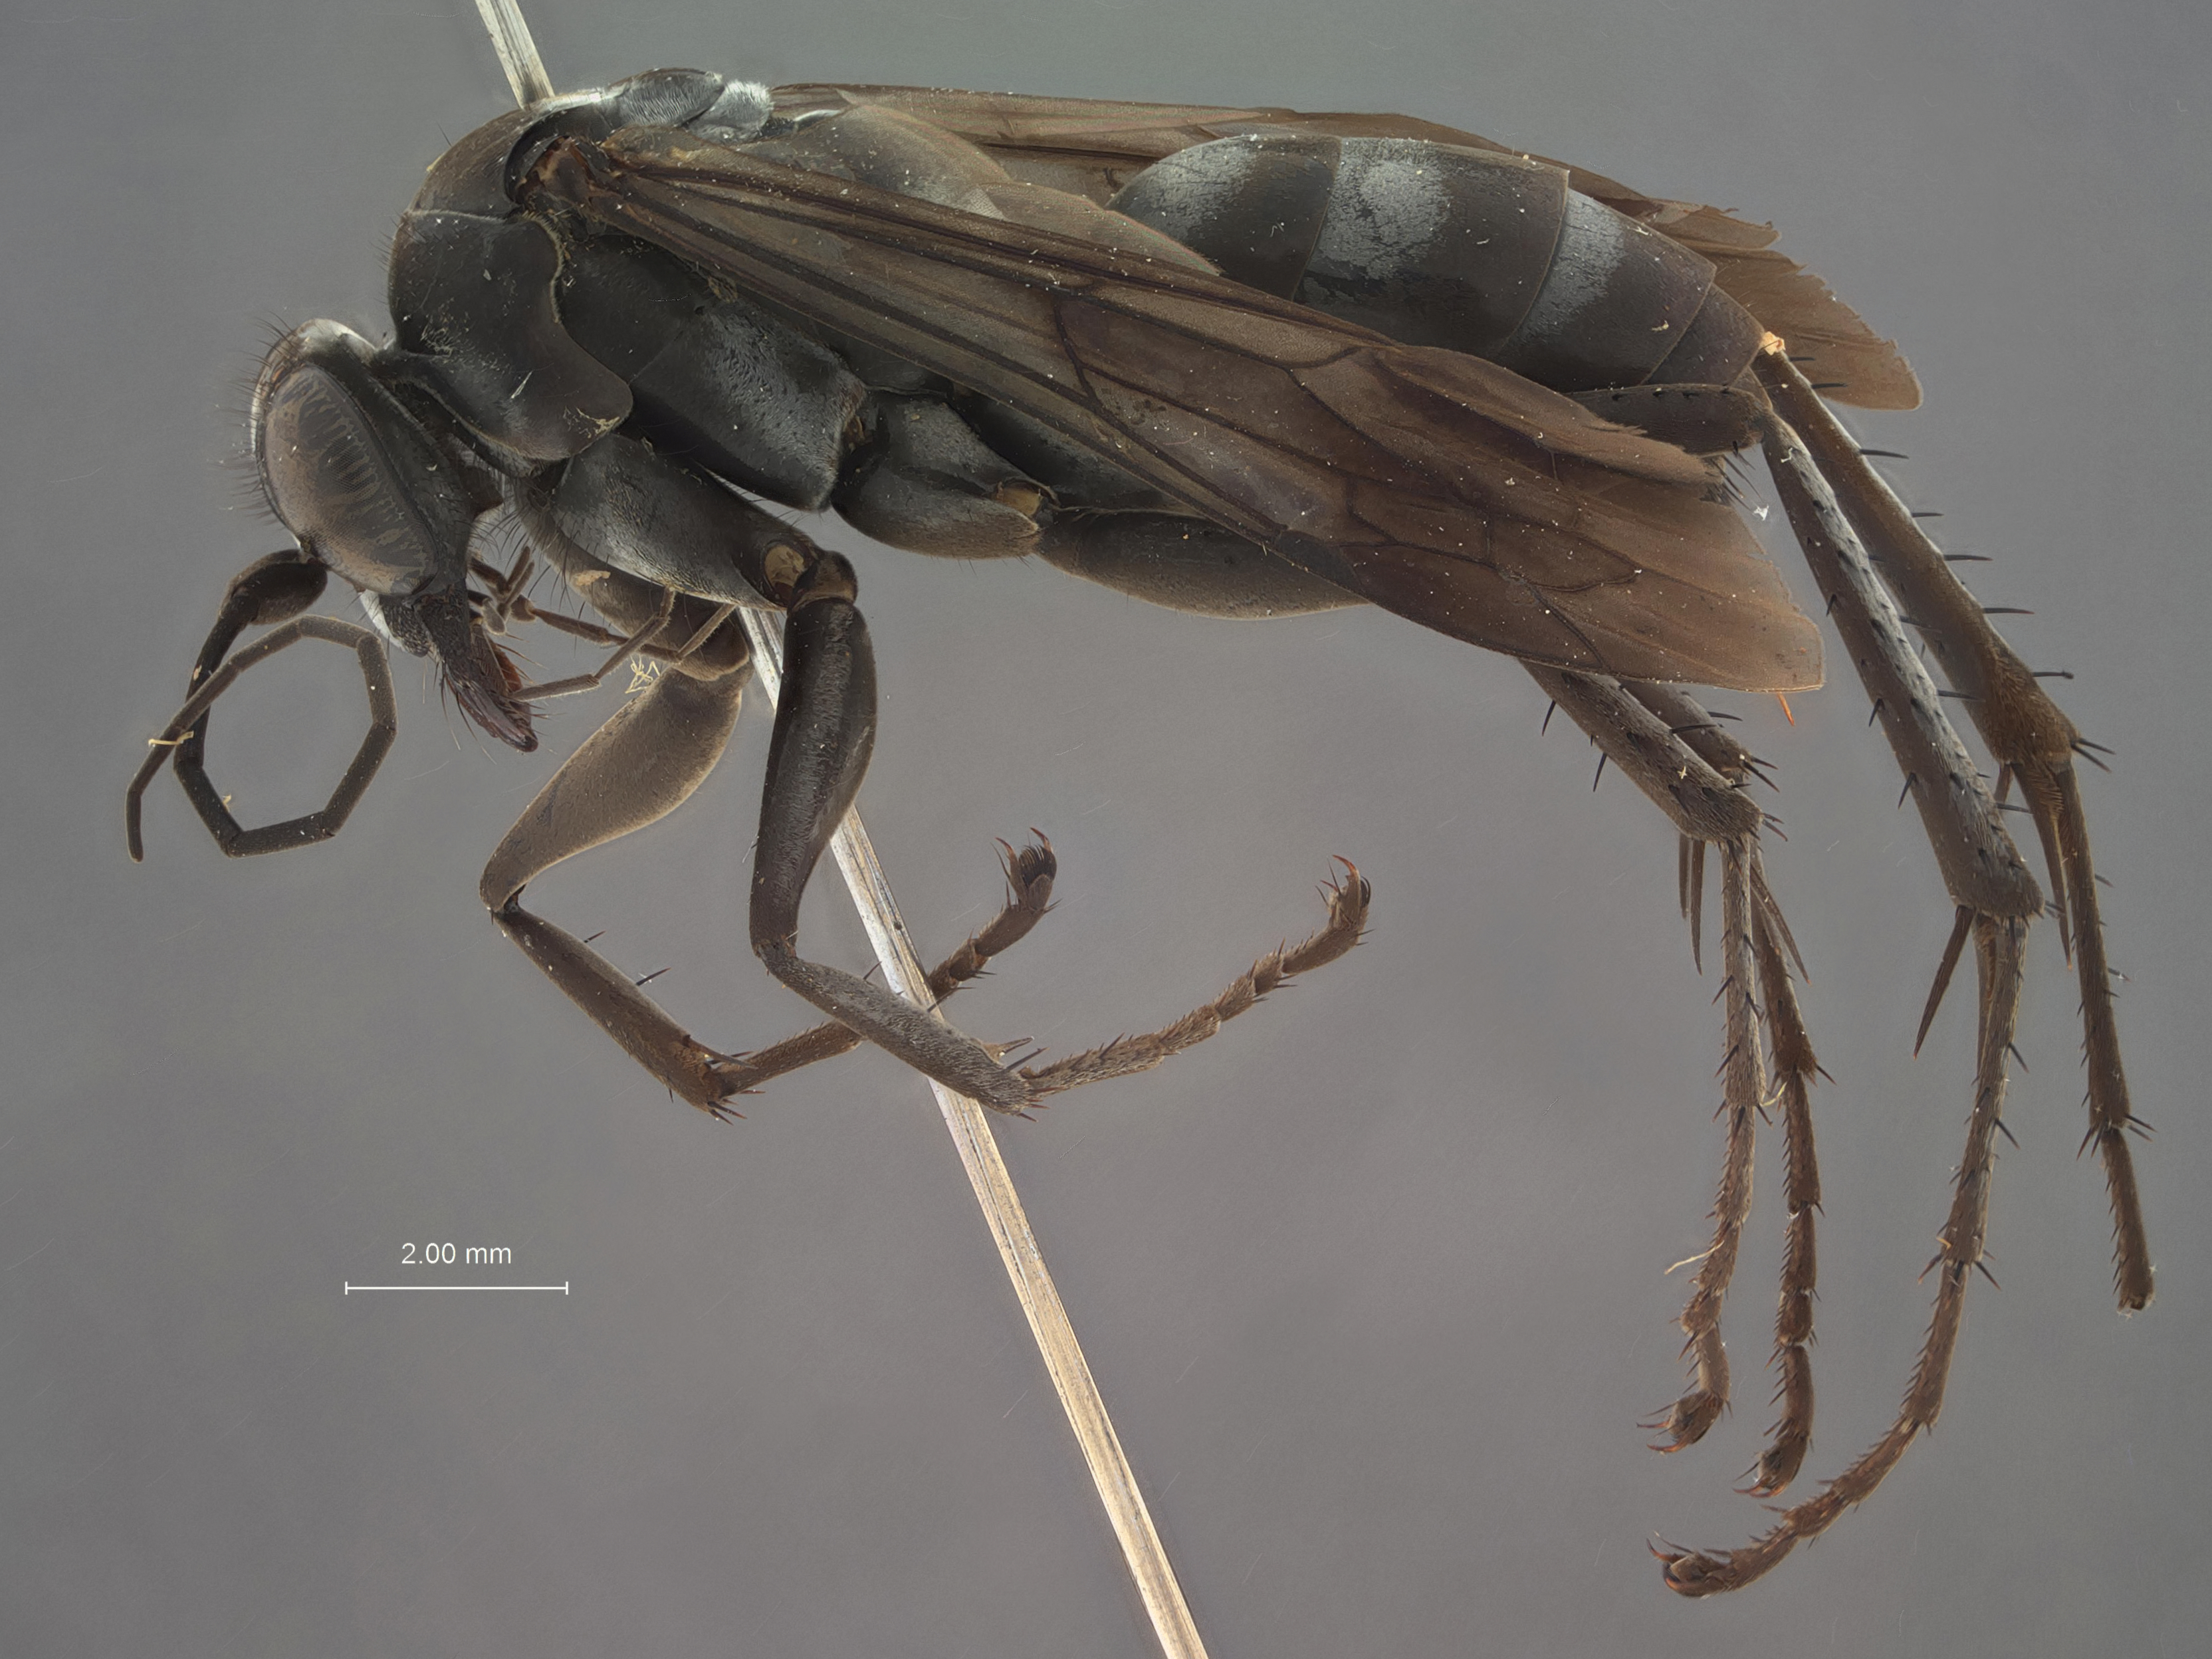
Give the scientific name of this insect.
Anoplius longicornis
